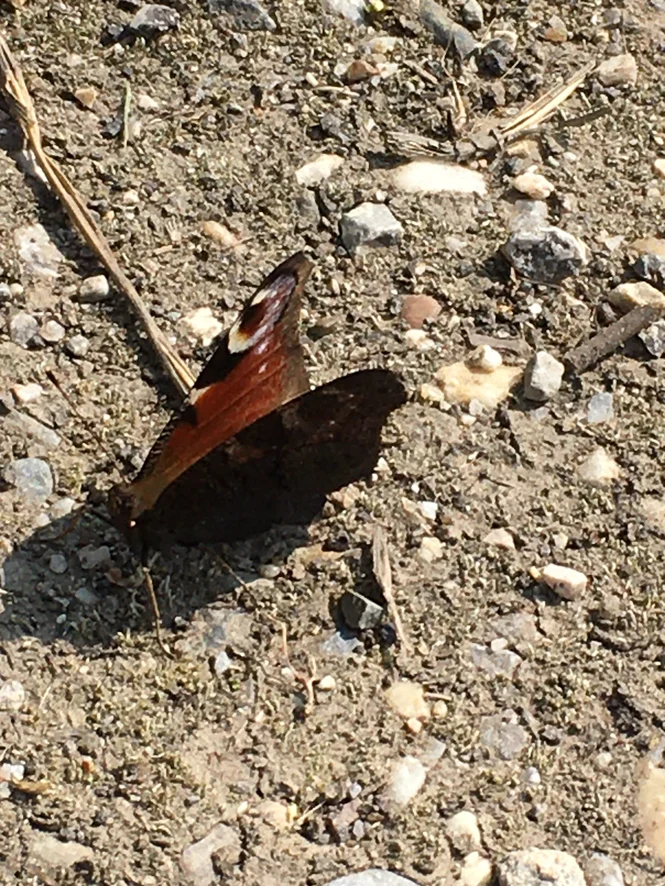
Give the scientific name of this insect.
Aglais io
